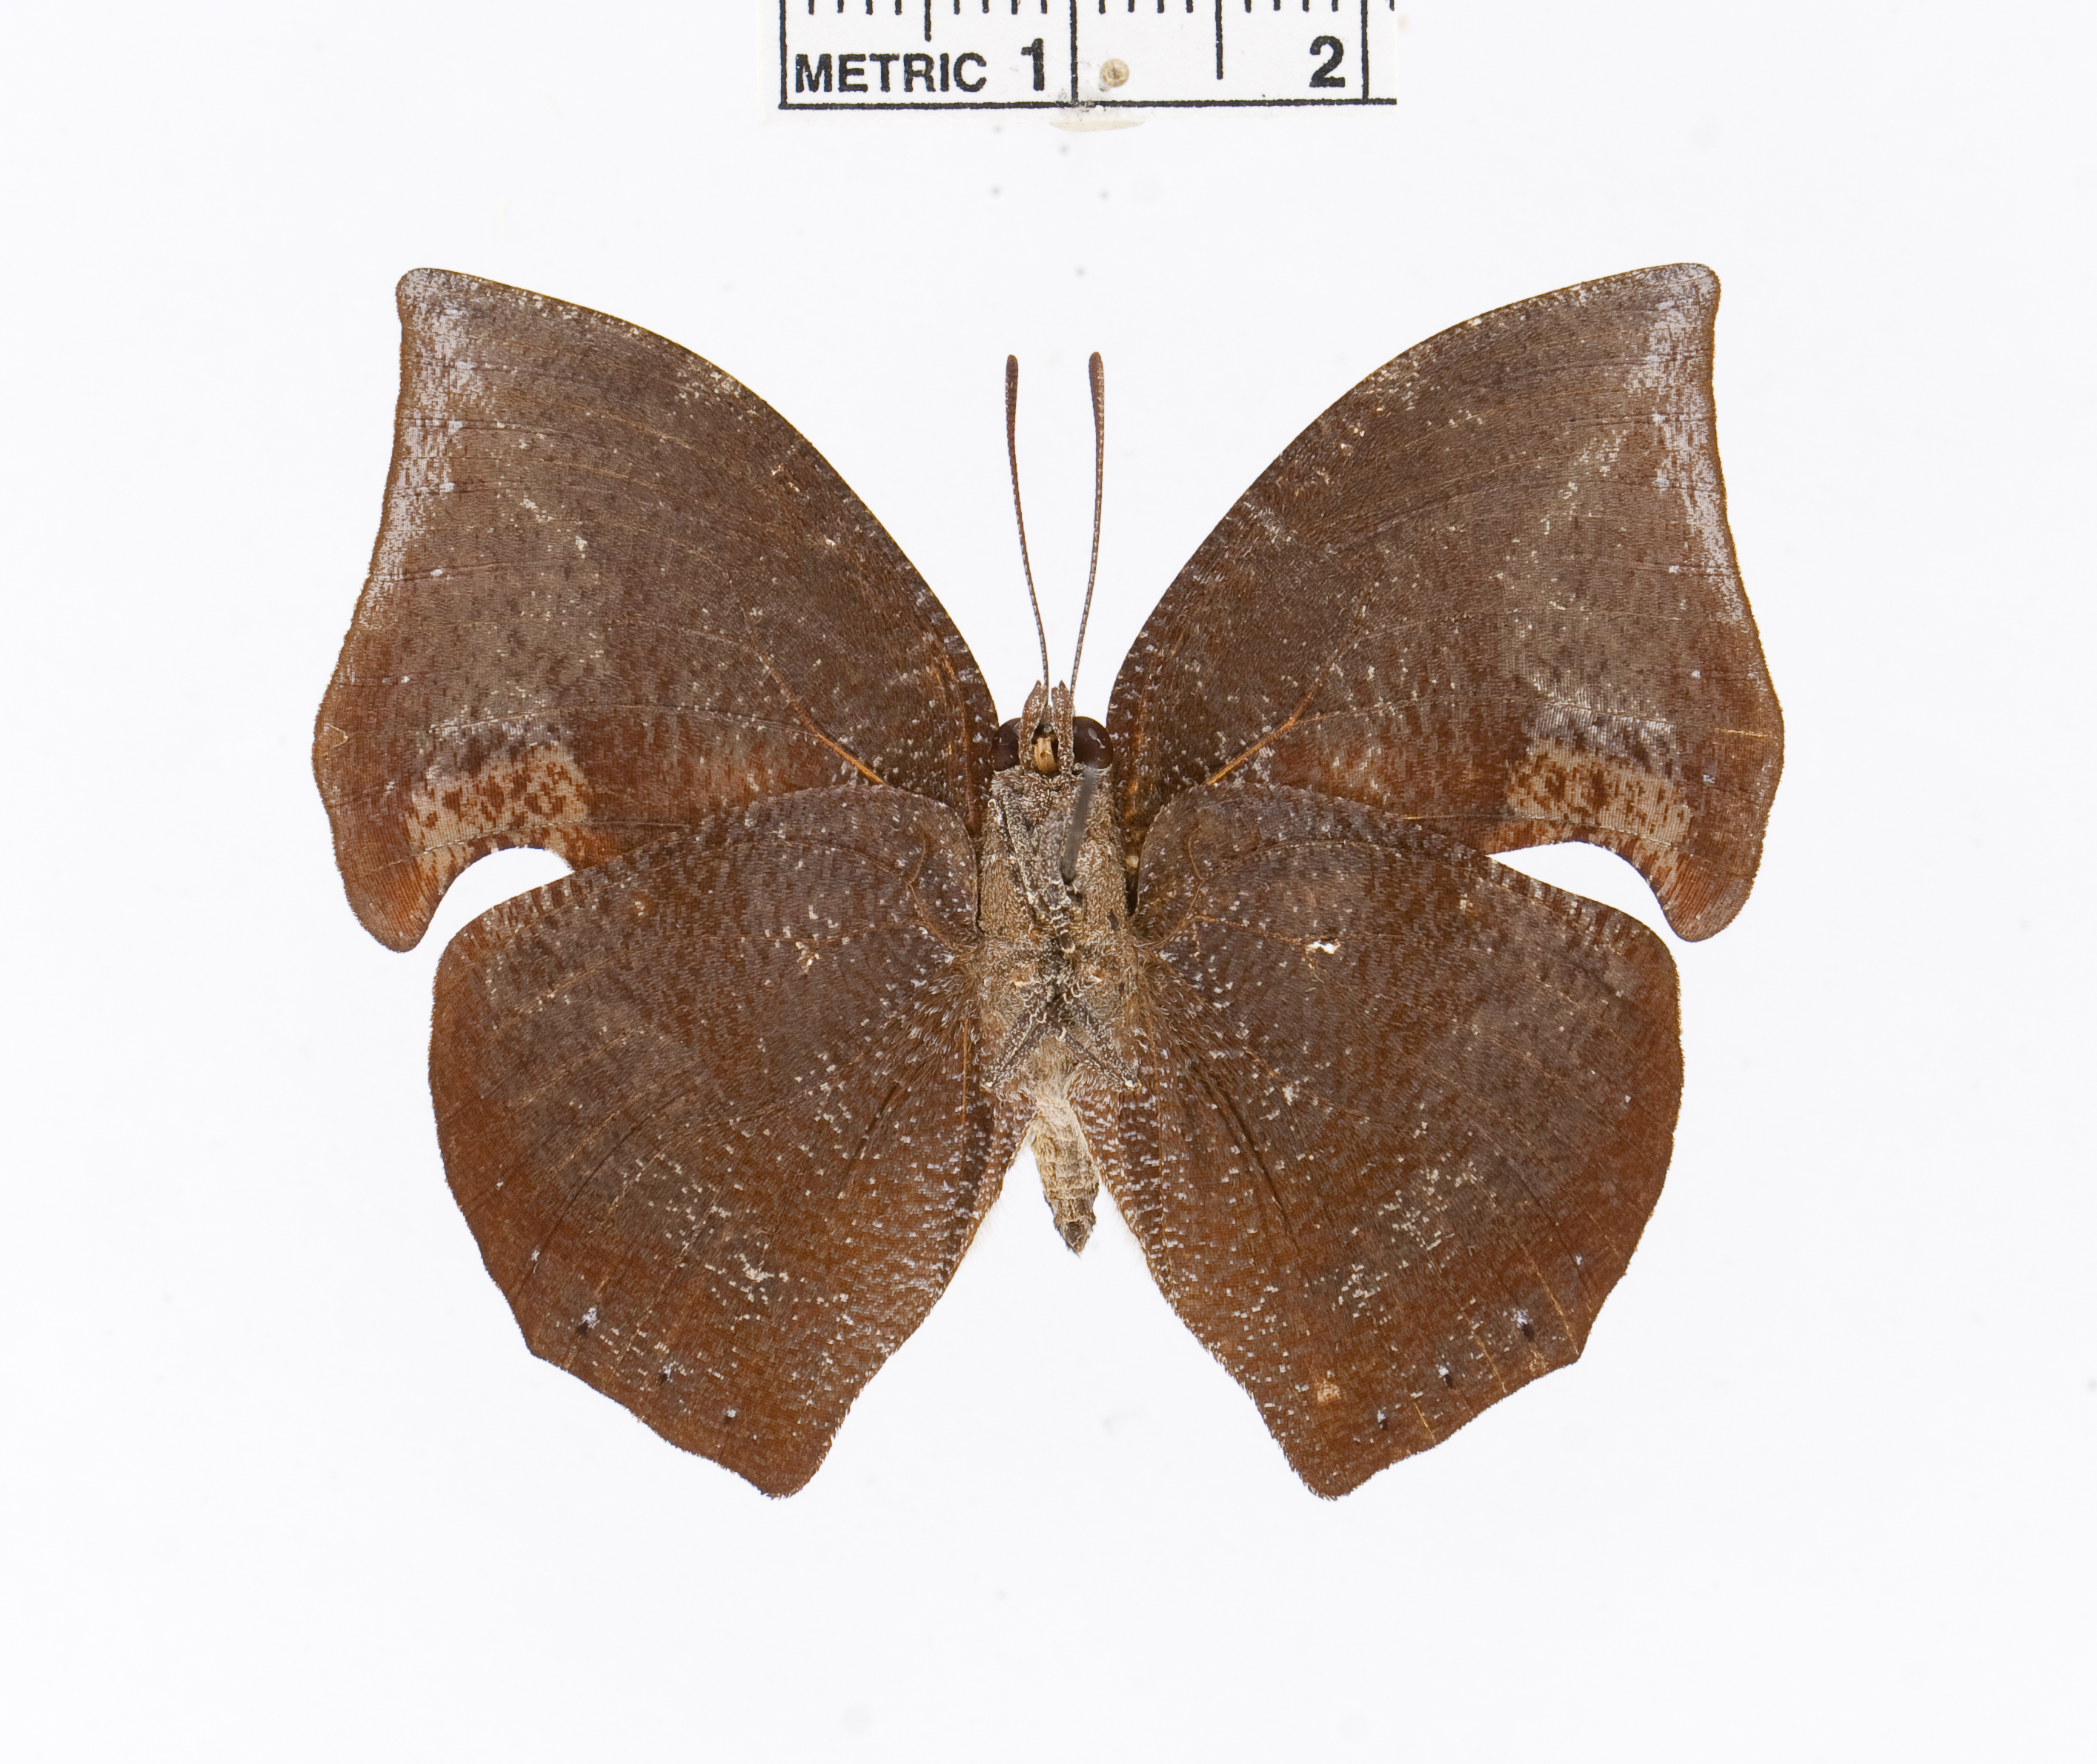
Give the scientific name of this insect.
Memphis mora
